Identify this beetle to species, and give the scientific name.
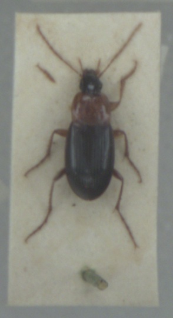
Calathus melanocephalus
